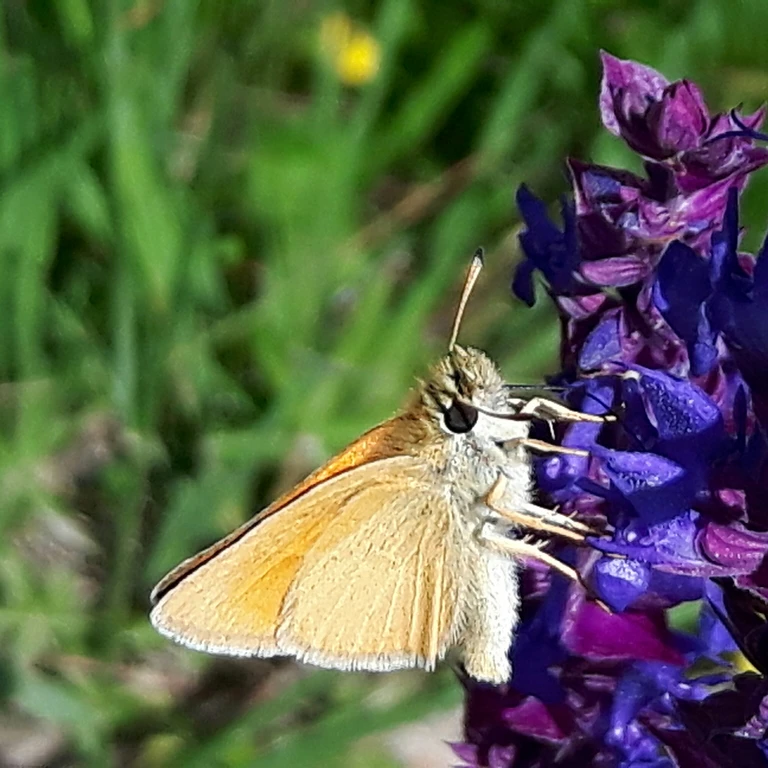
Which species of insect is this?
Thymelicus lineola
